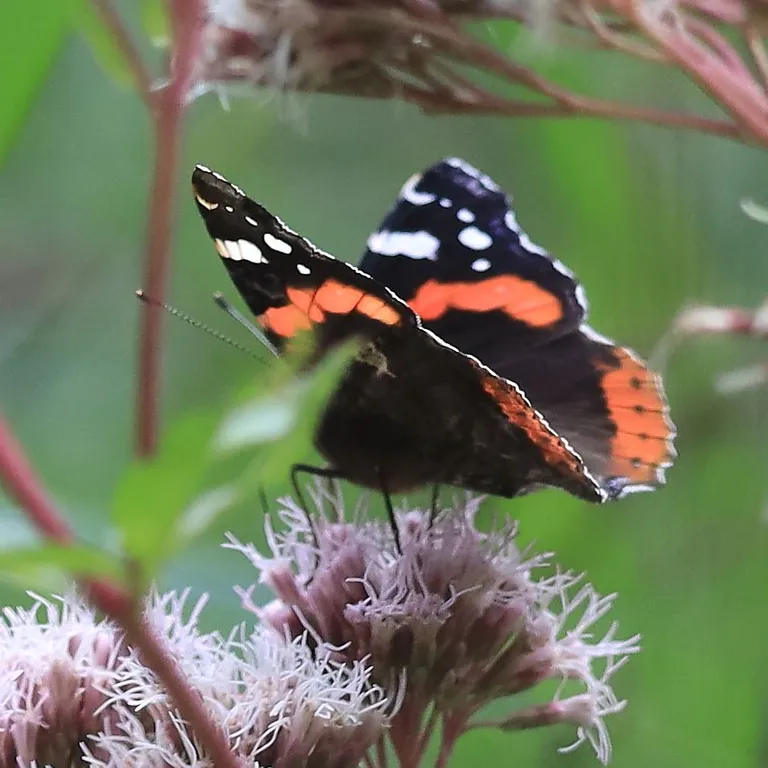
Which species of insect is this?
Vanessa atalanta
